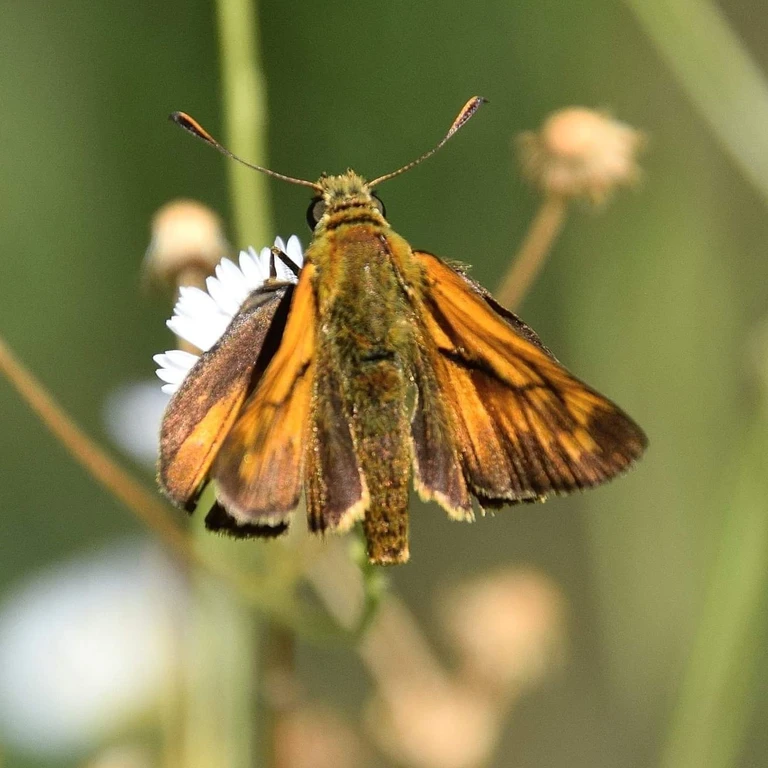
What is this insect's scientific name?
Ochlodes sylvanus (also Ochlodes venata)
